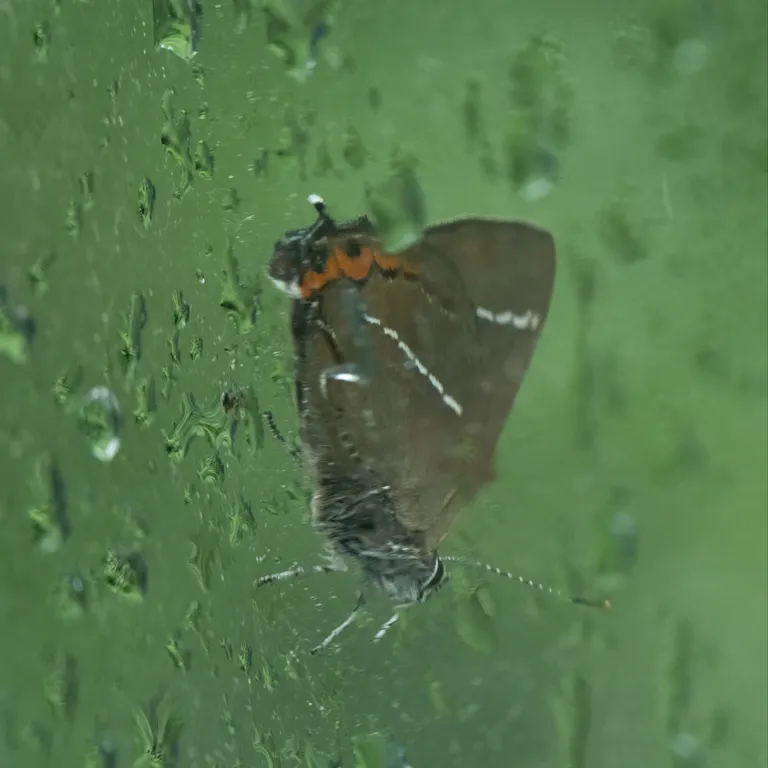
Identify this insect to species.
Satyrium w-album
